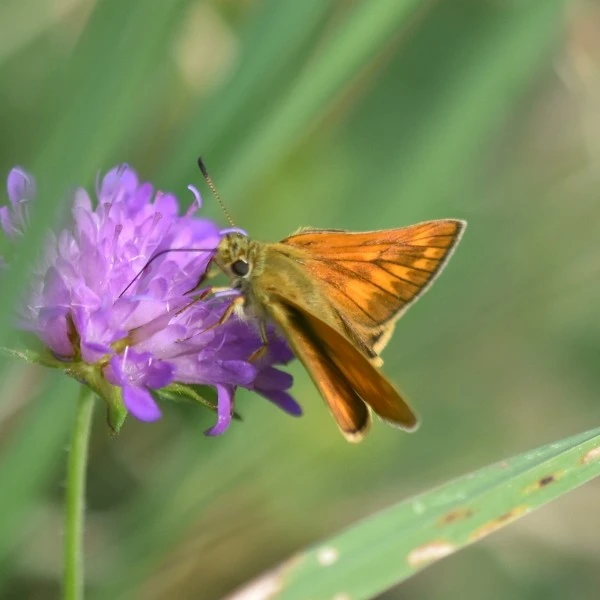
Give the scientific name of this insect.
Ochlodes sylvanus (also Ochlodes venata)
